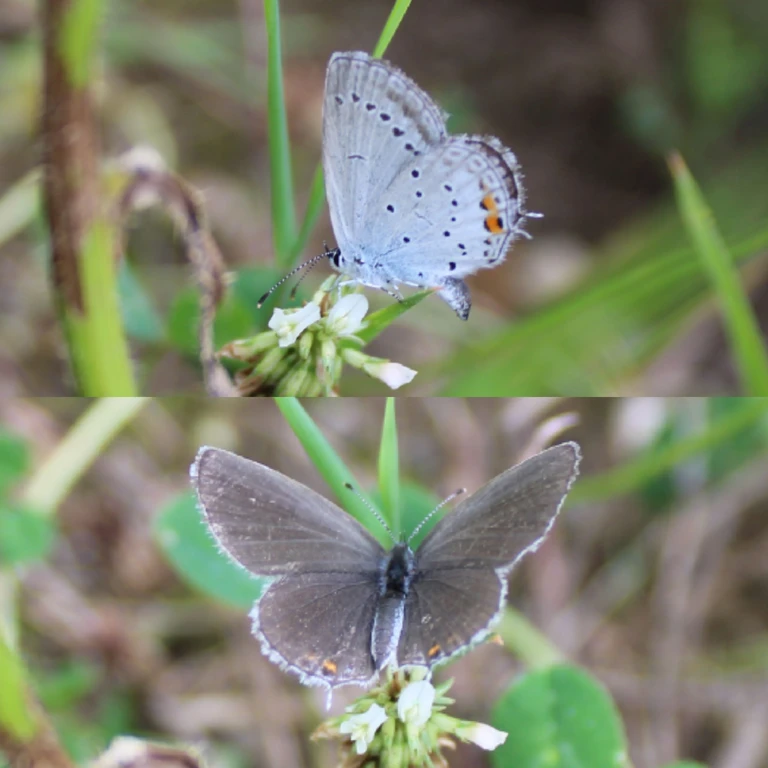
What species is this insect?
Cupido argiades (also Elkalyce argiades)
